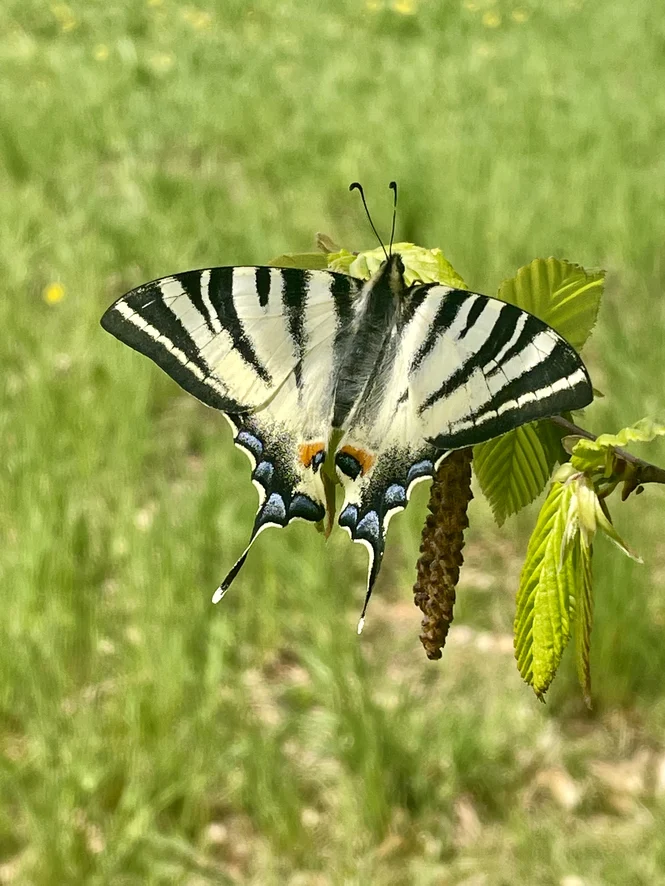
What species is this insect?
Iphiclides podalirius
